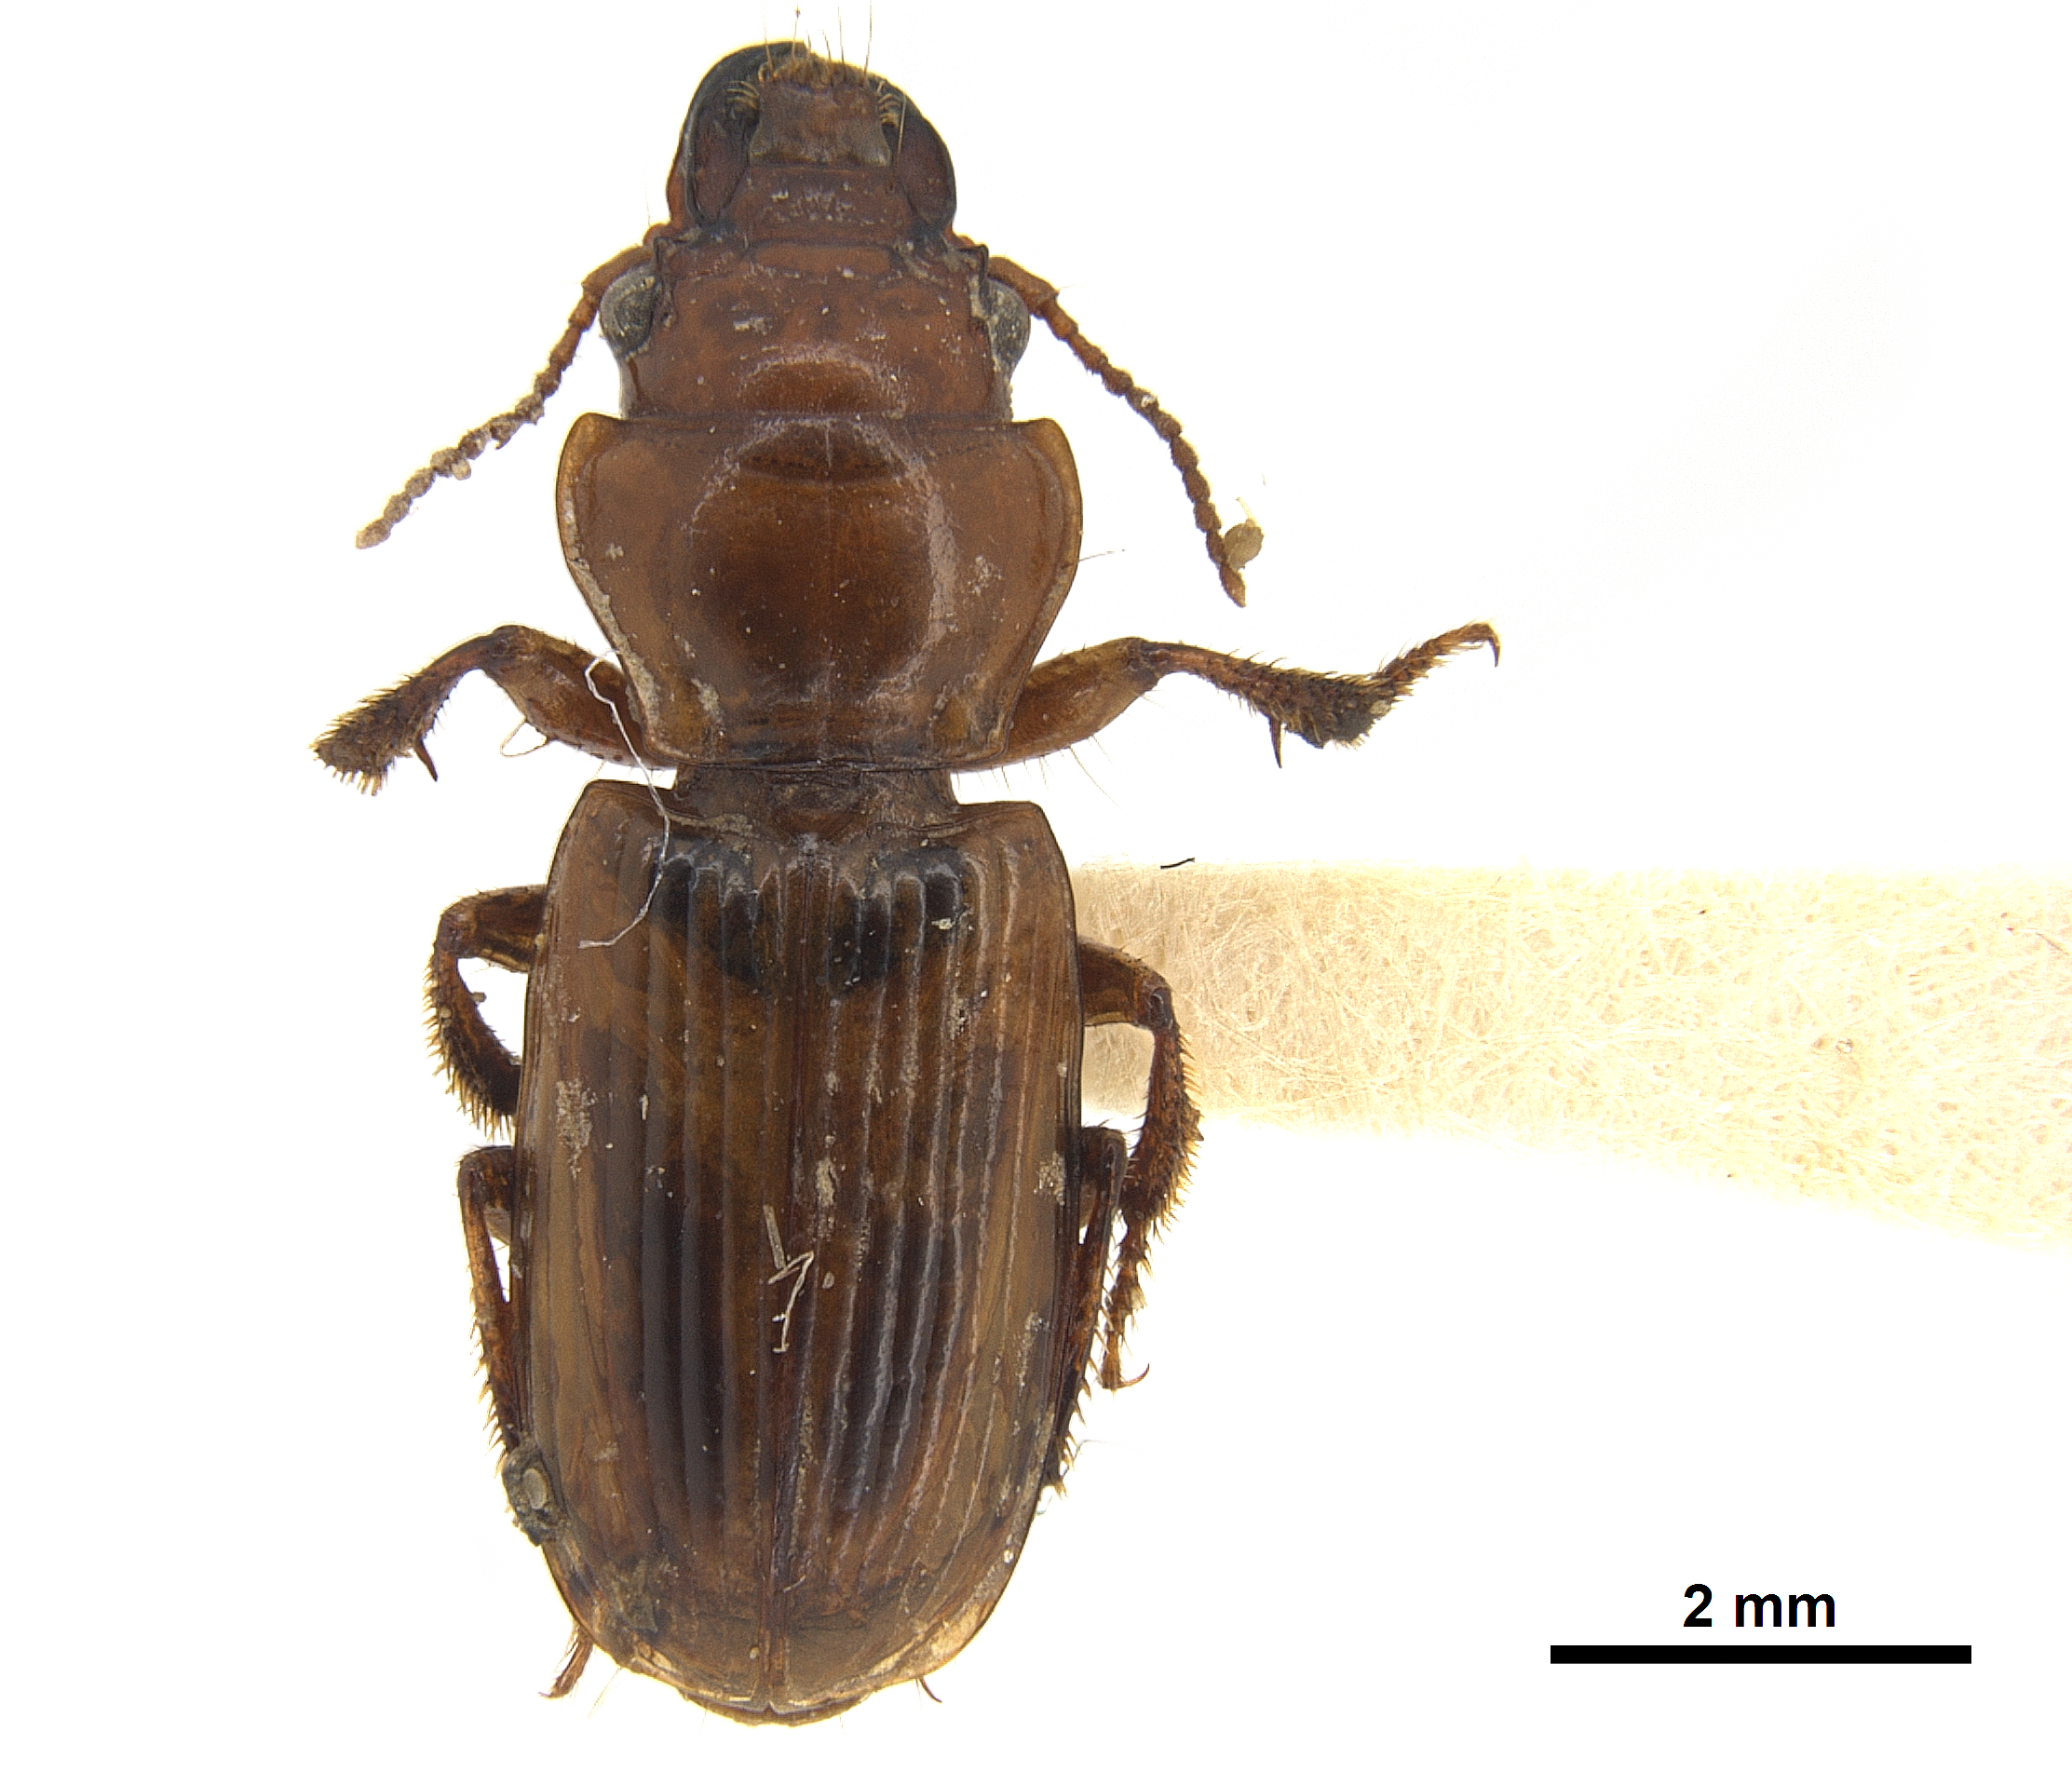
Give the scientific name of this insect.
Daptus vittatus
